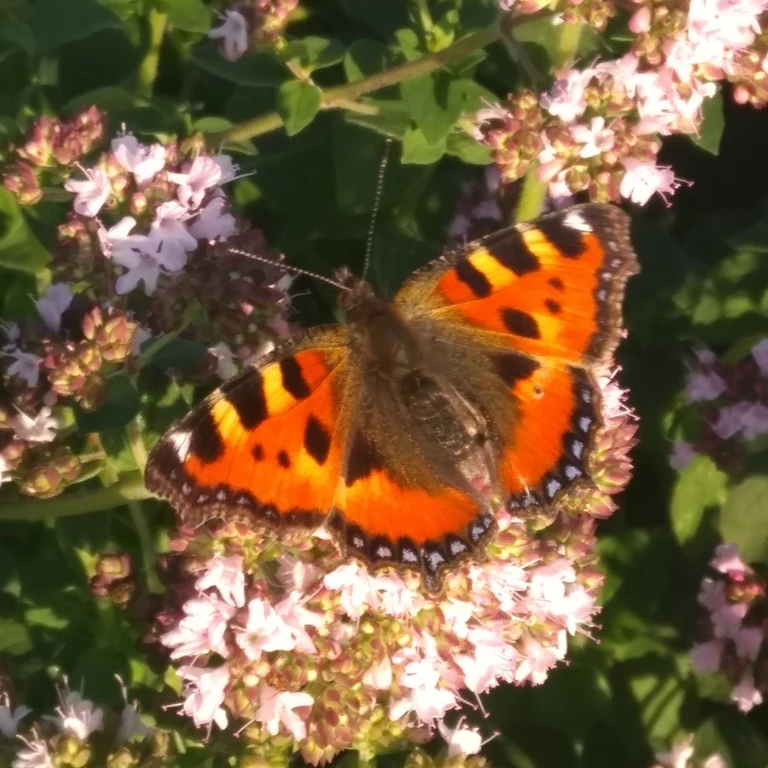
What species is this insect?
Aglais urticae
